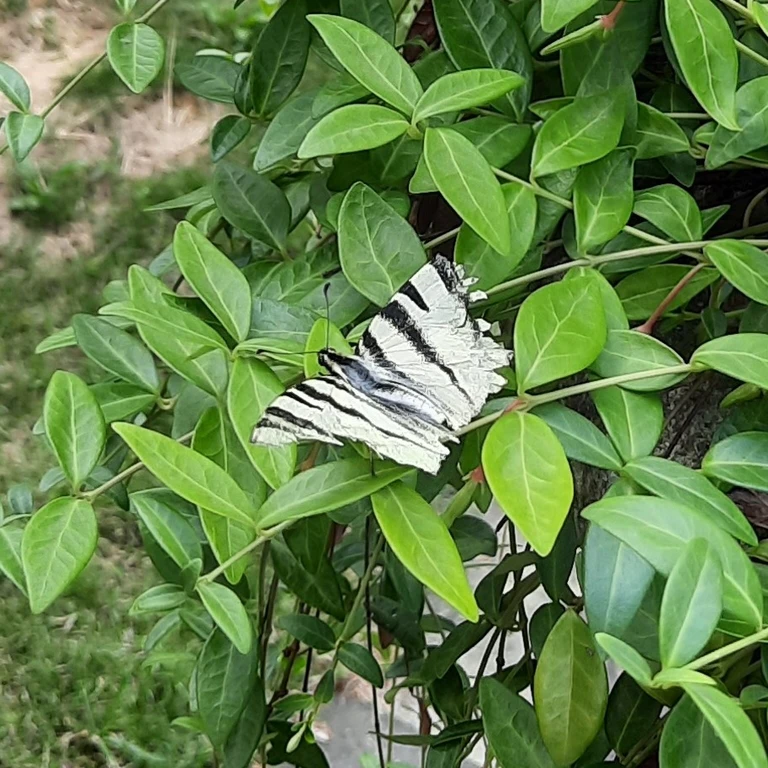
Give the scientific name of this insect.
Iphiclides podalirius
